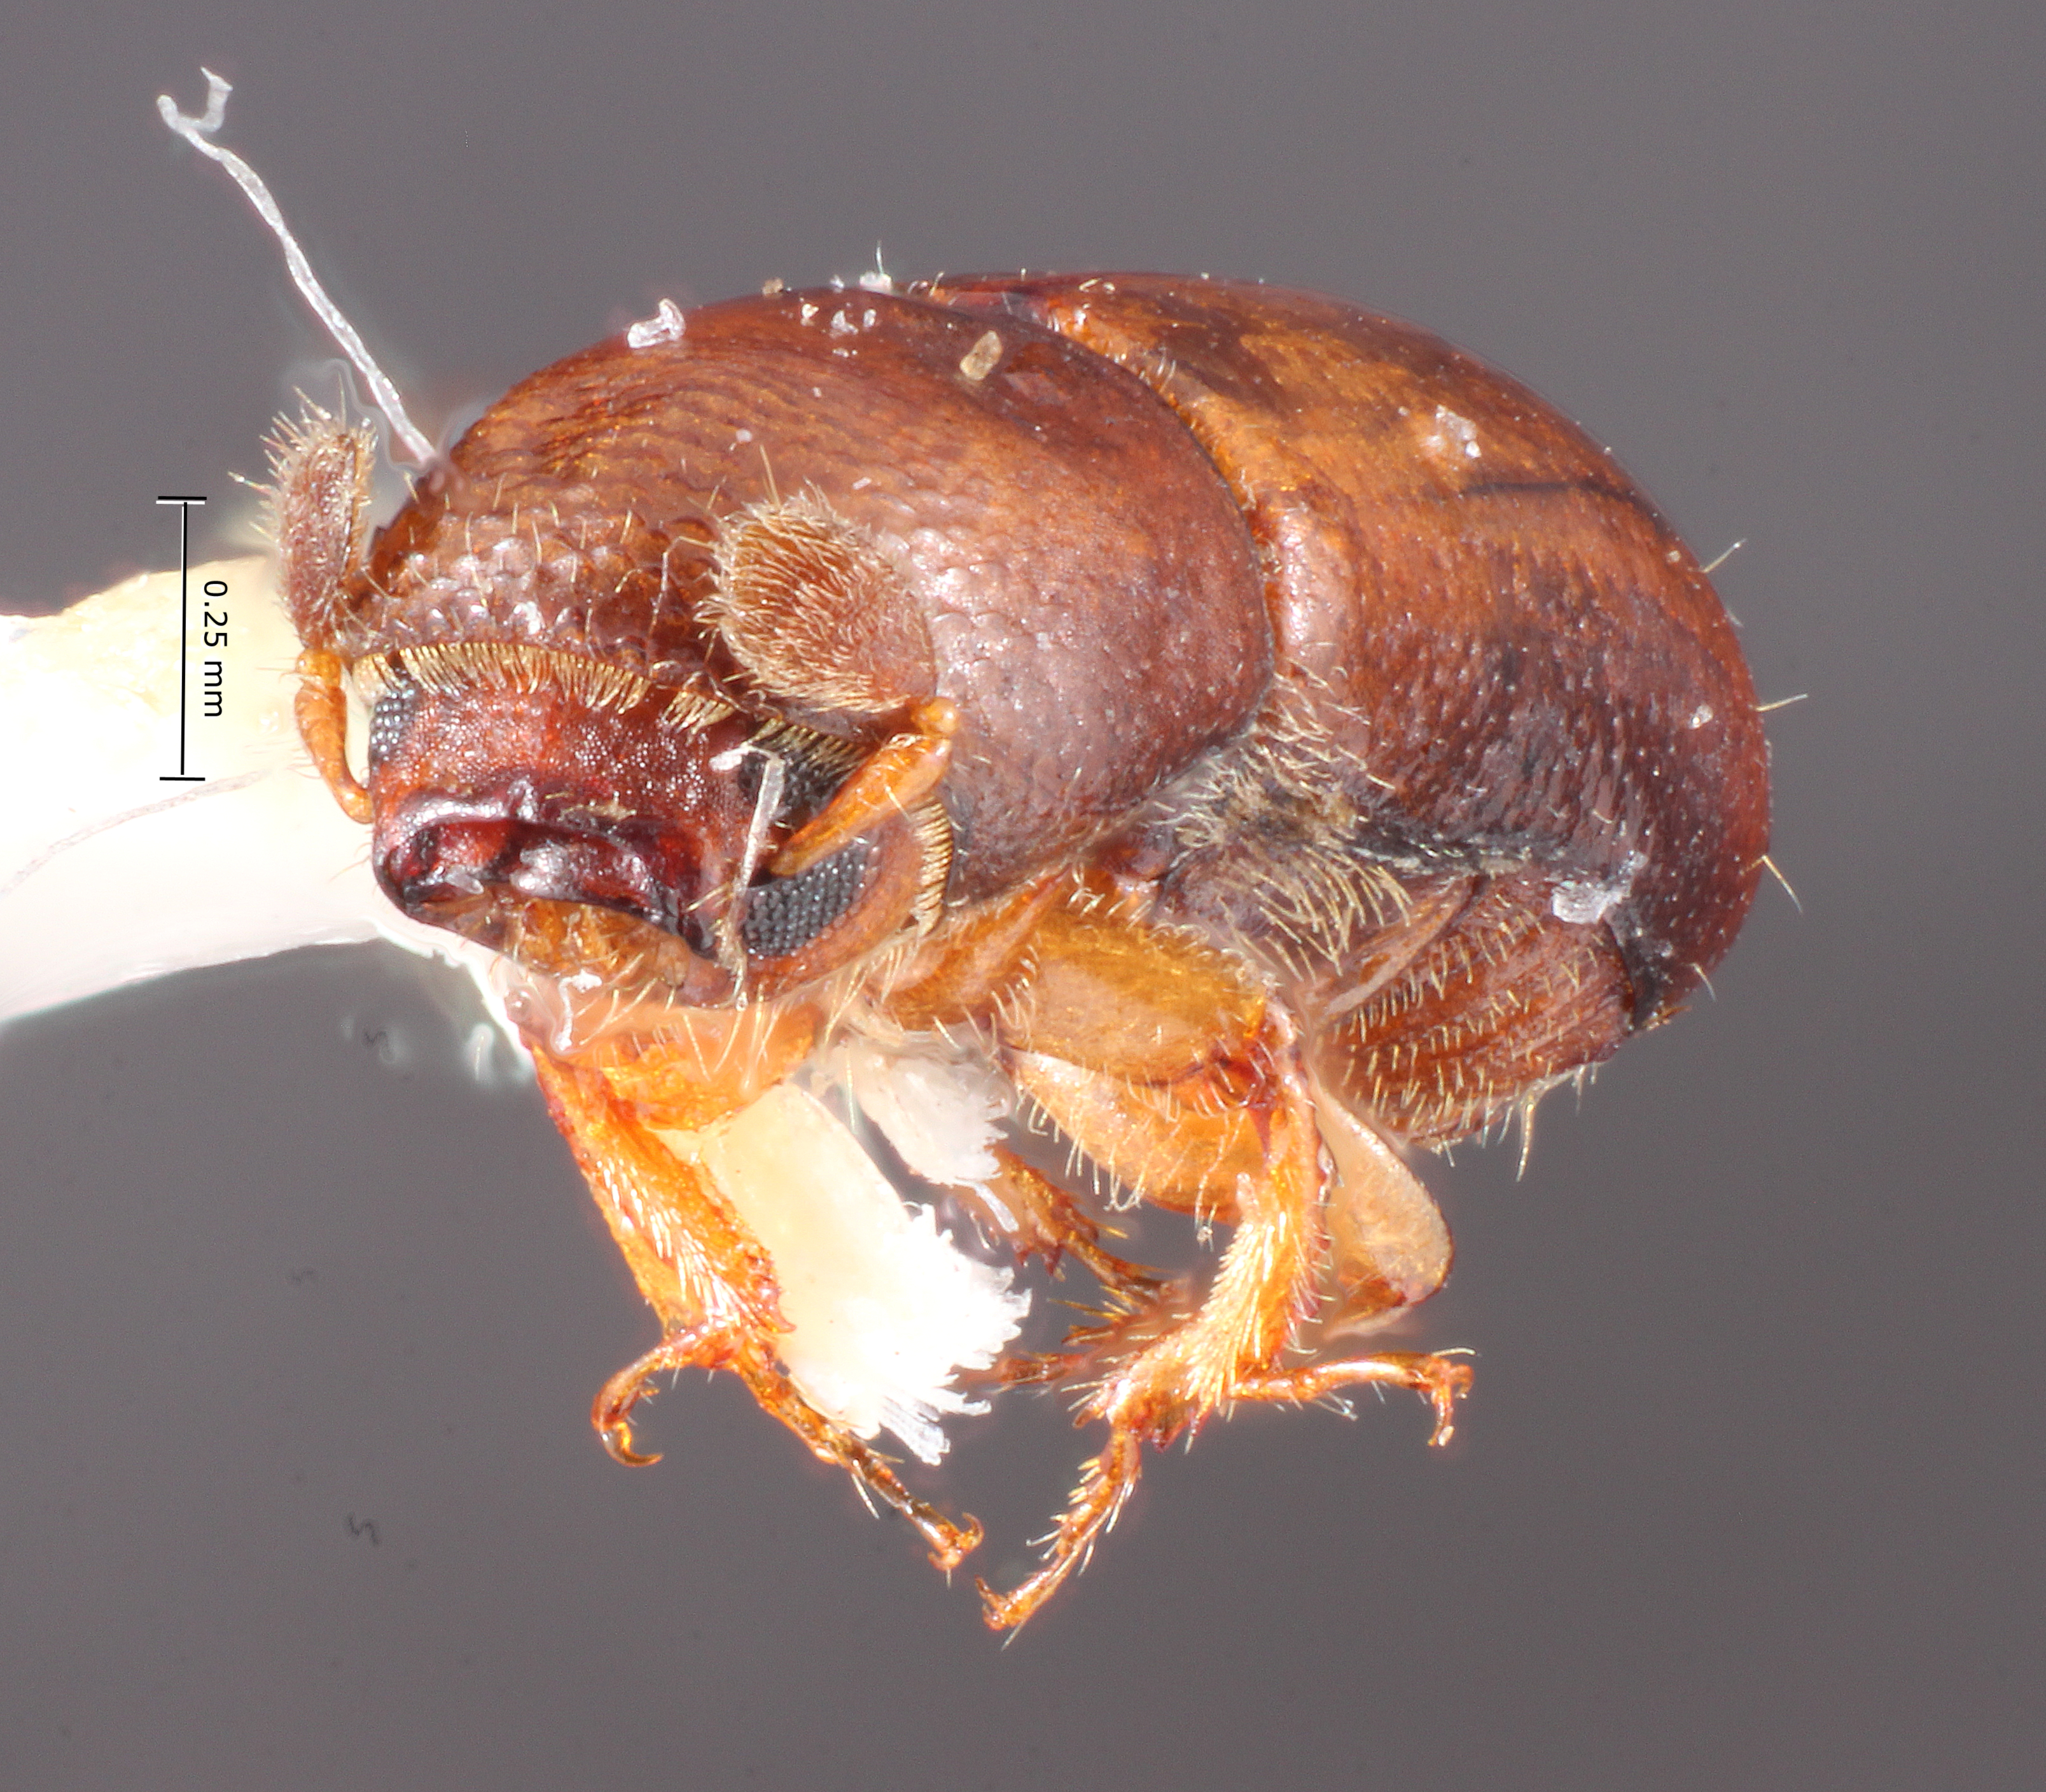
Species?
Monarthrum fastigiorum
